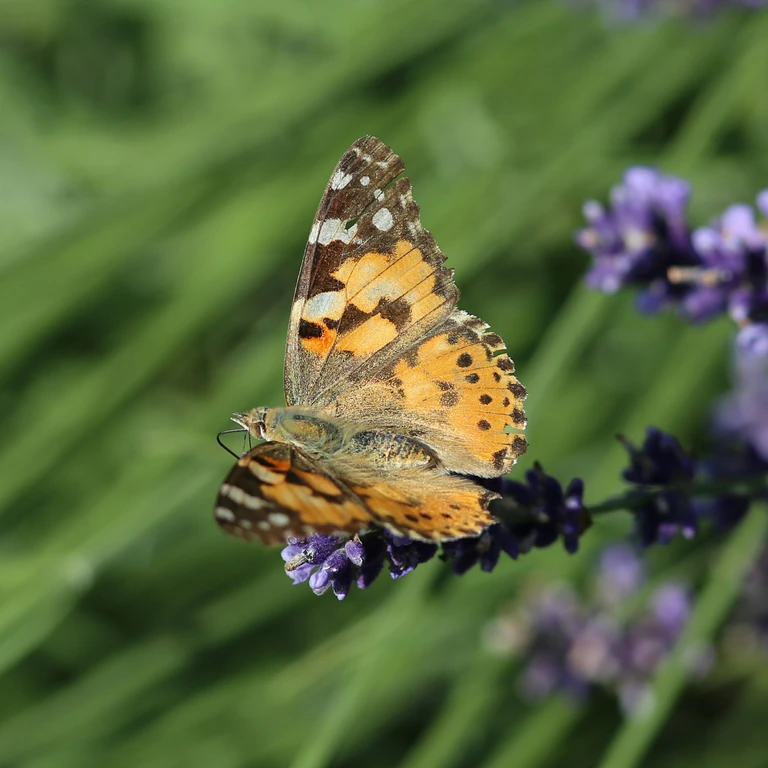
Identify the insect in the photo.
Vanessa cardui
